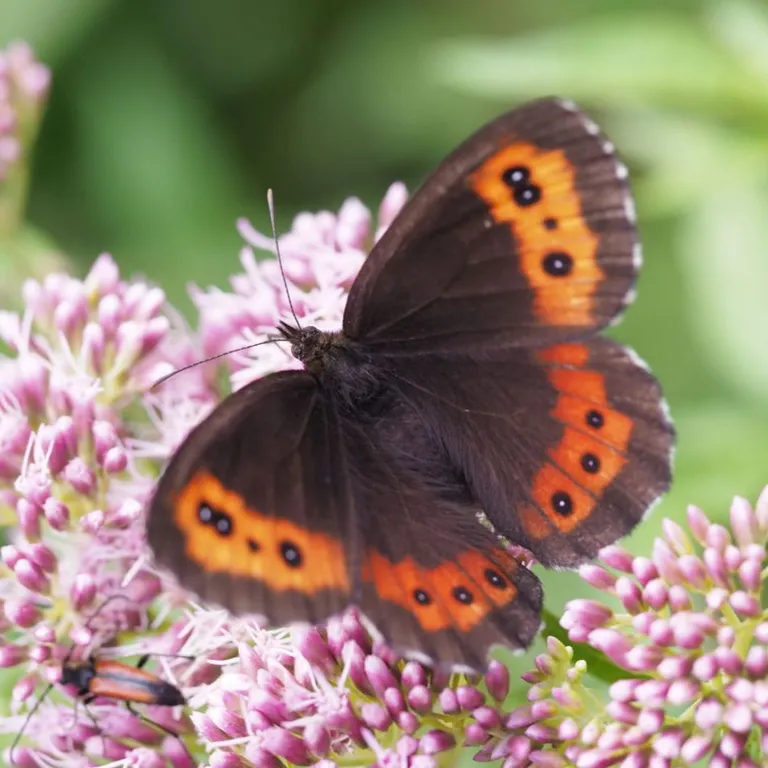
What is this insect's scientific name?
Erebia ligea
